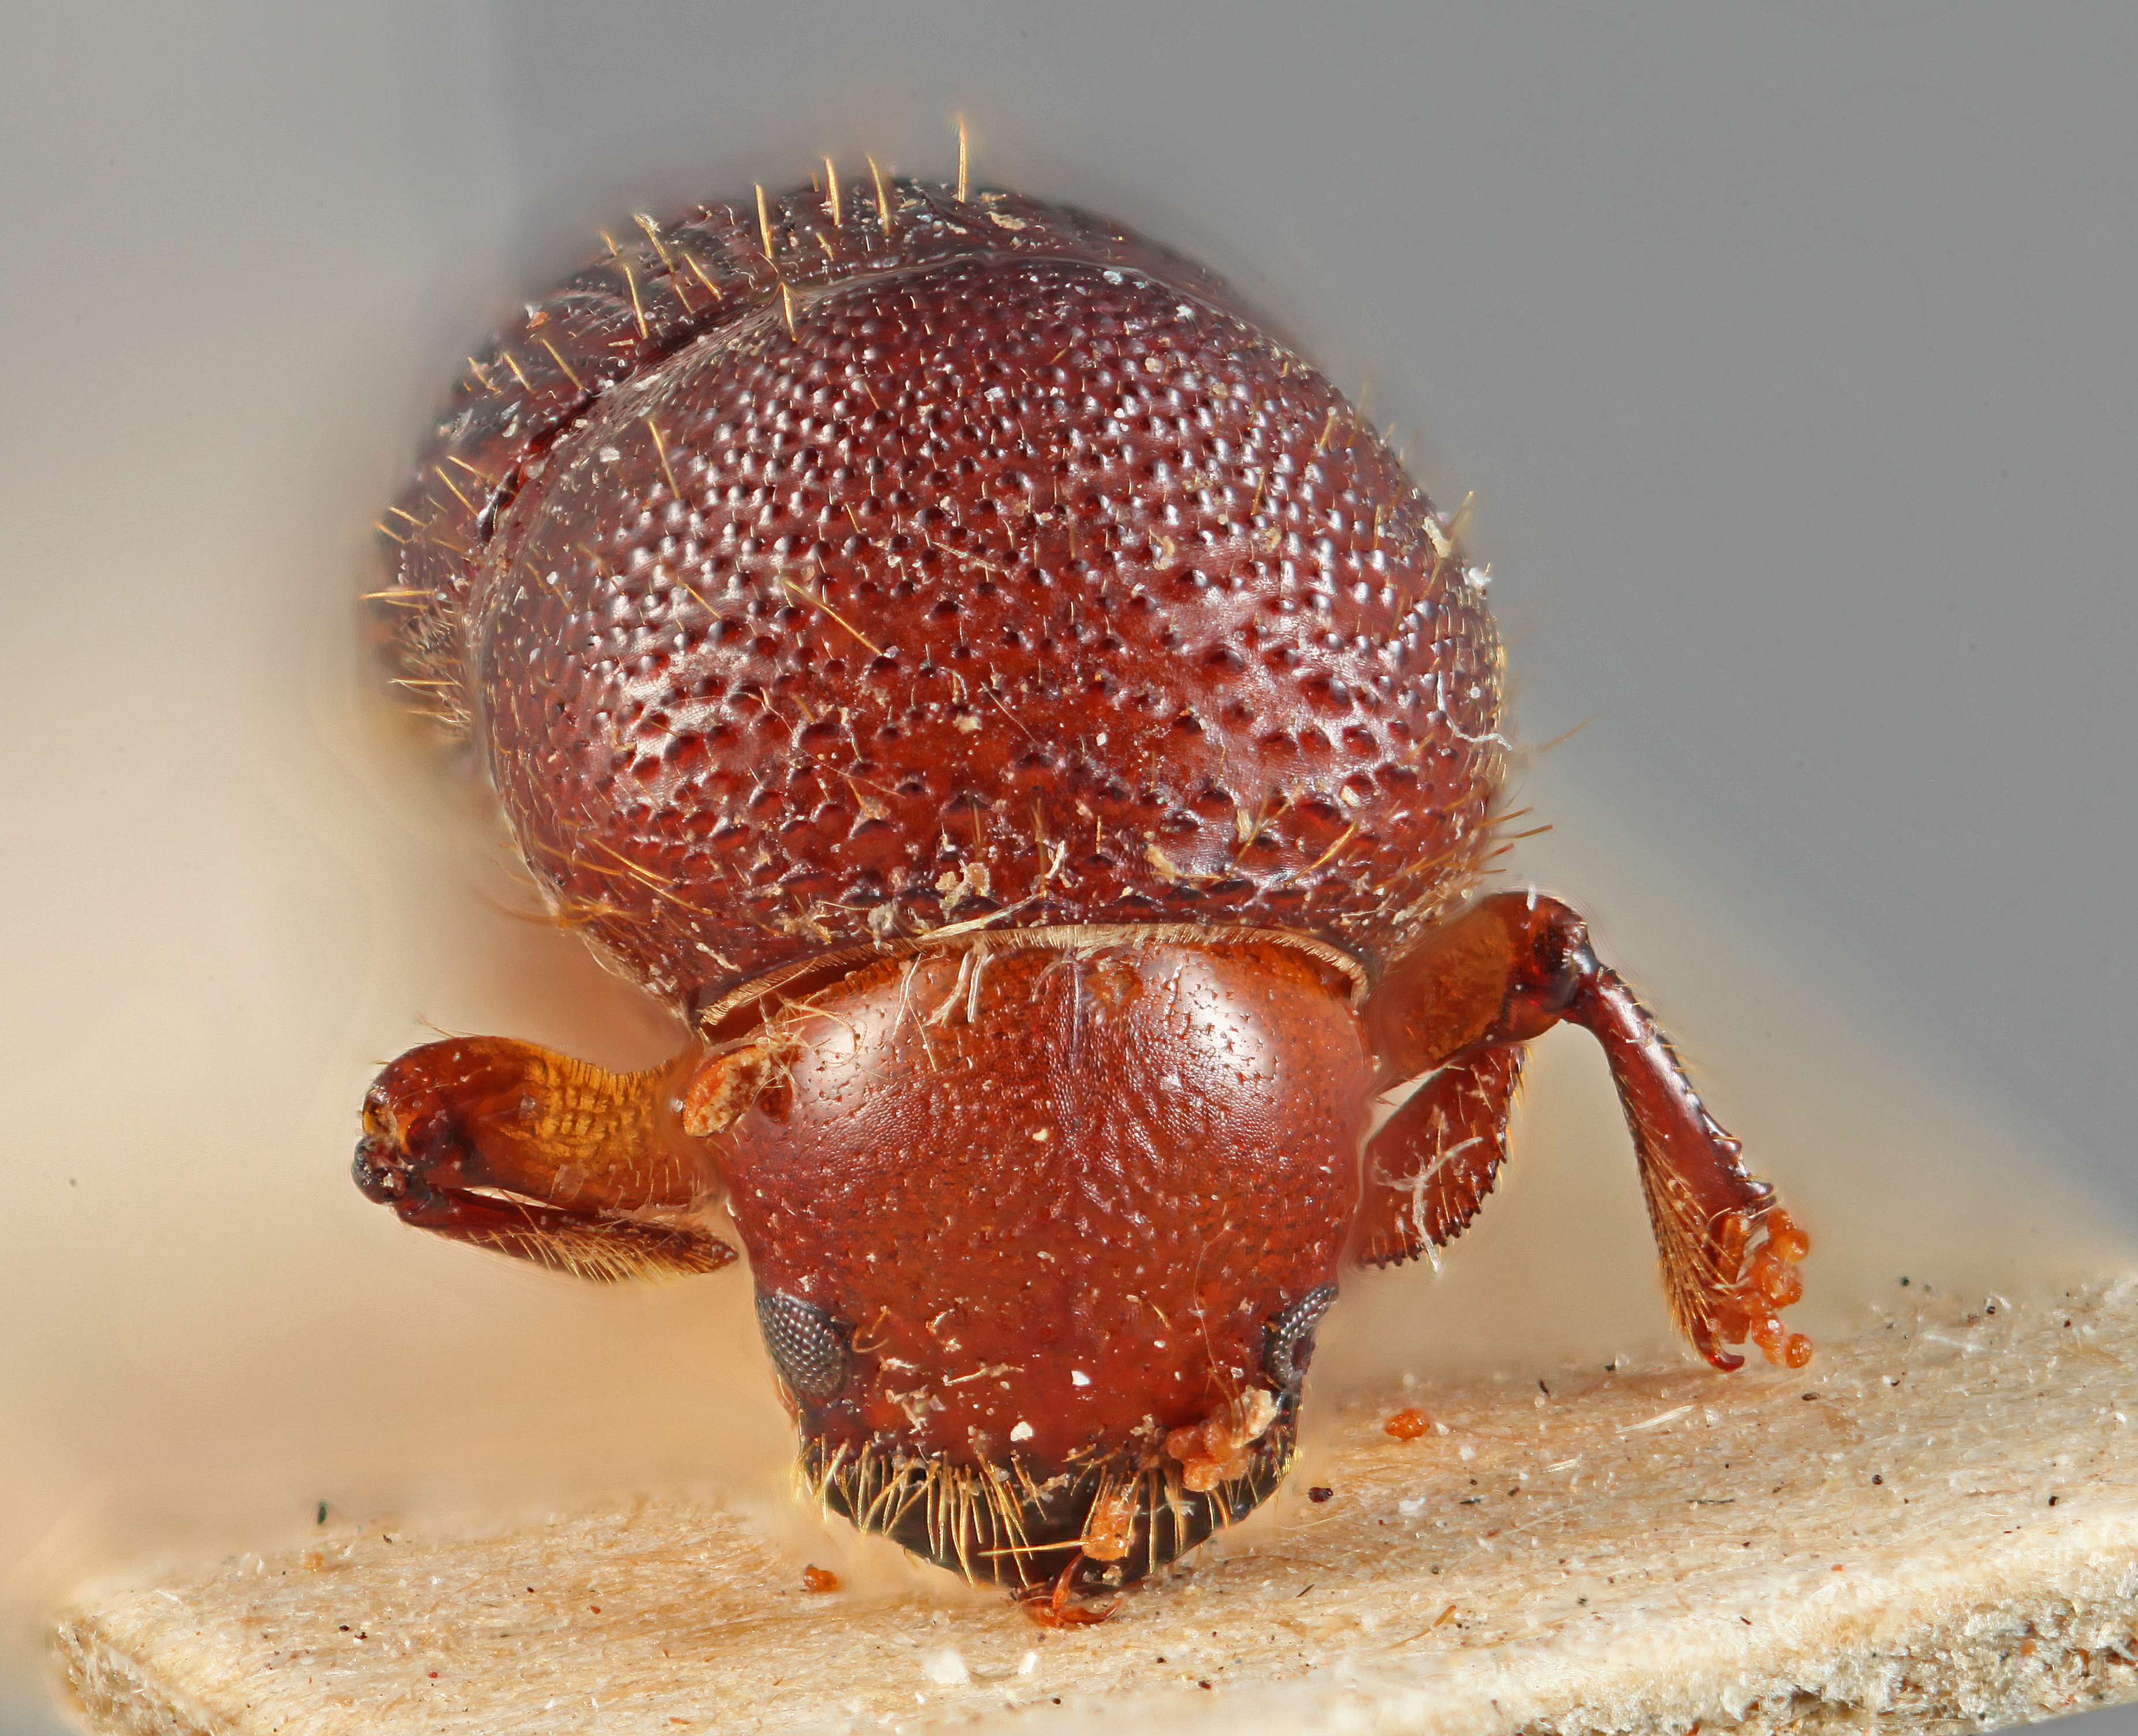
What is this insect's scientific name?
Xyleborus curtus
